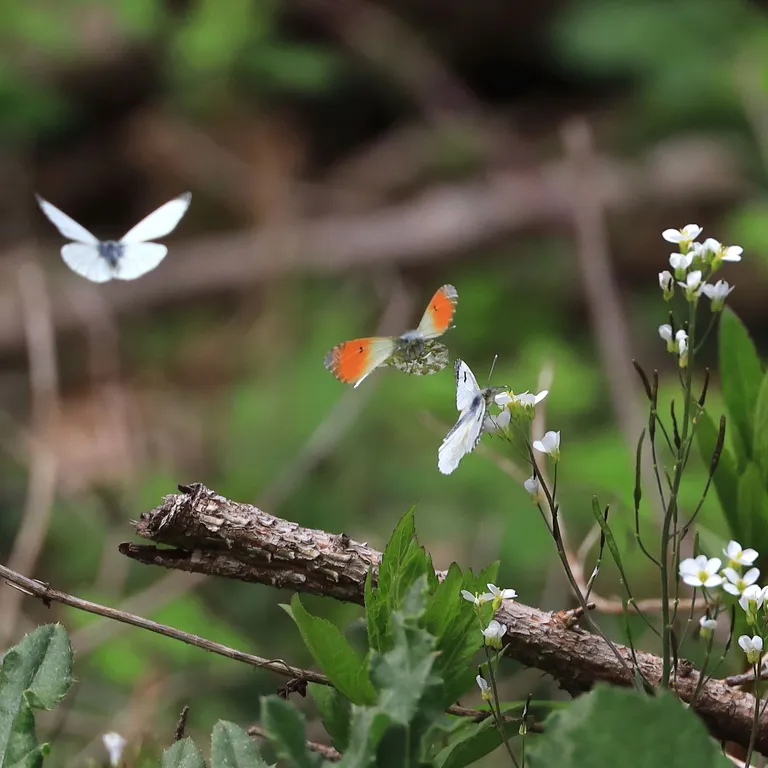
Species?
Anthocharis cardamines
